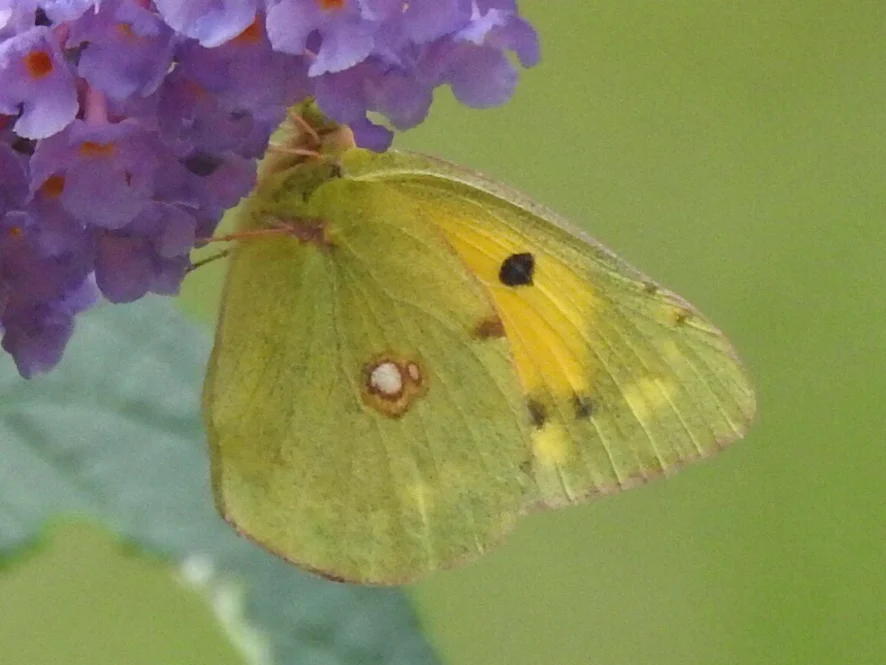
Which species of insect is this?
Colias croceus
